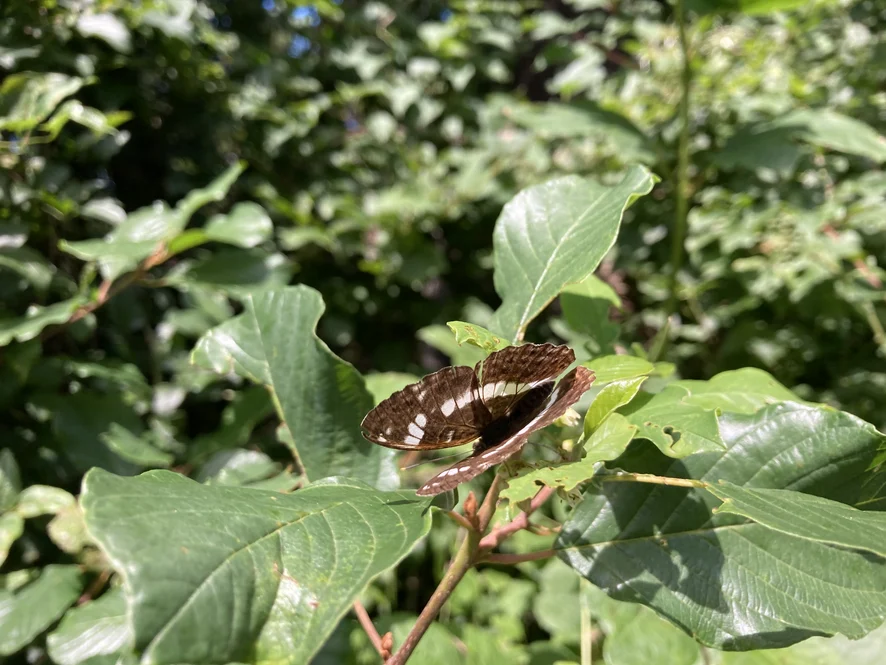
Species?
Limenitis camilla (also Ladoga camilla)
